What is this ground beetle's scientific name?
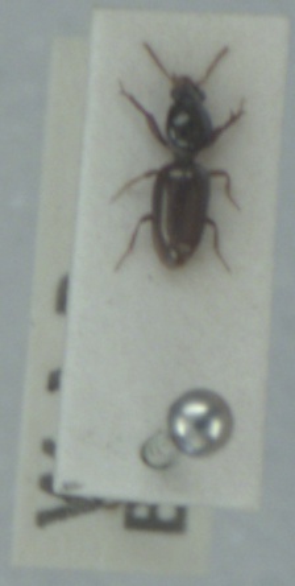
Dyschirius politus
